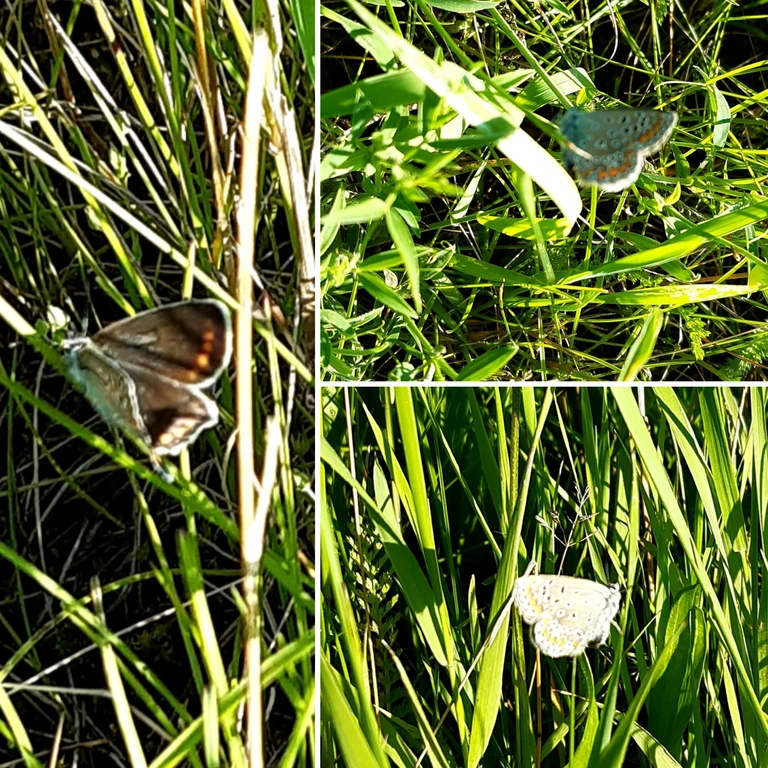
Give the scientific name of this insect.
Polyommatus icarus
